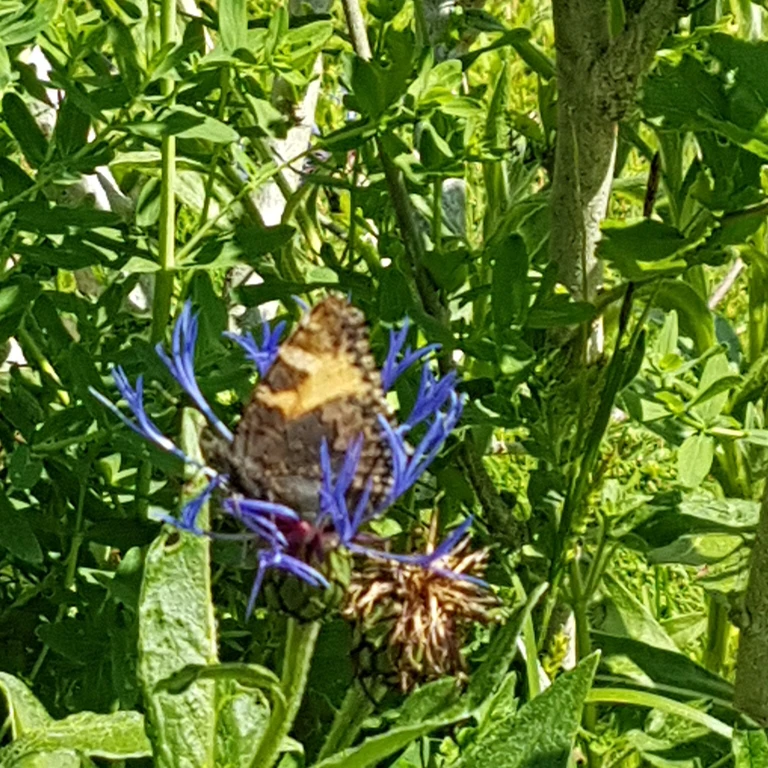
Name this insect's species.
Aglais urticae
